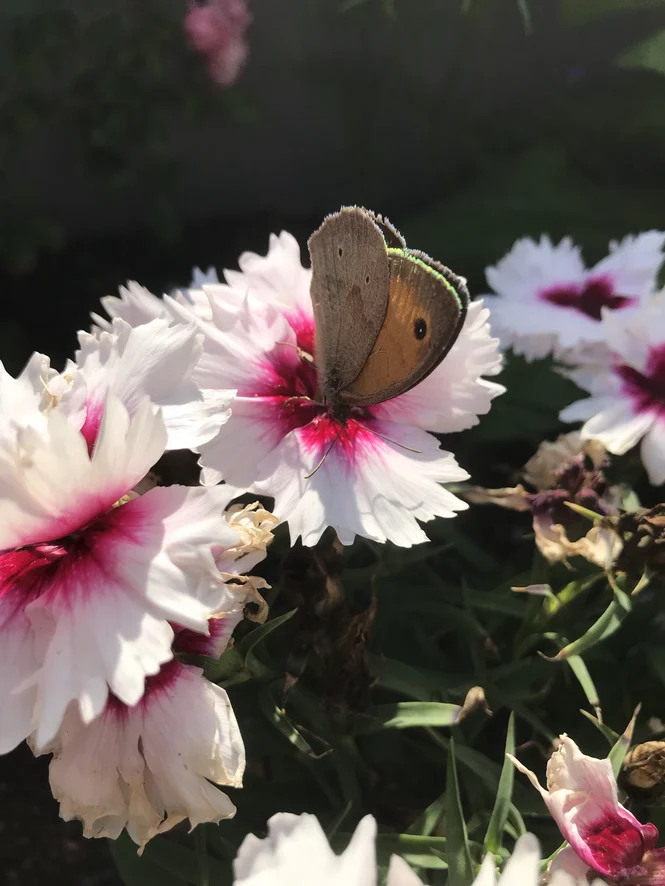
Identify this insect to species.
Maniola jurtina
